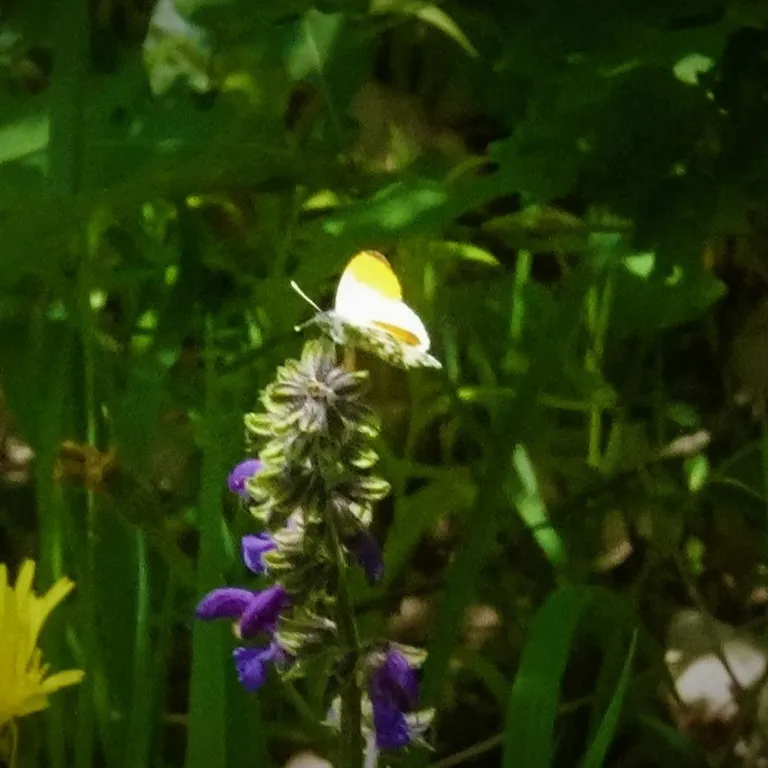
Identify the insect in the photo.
Anthocharis cardamines
